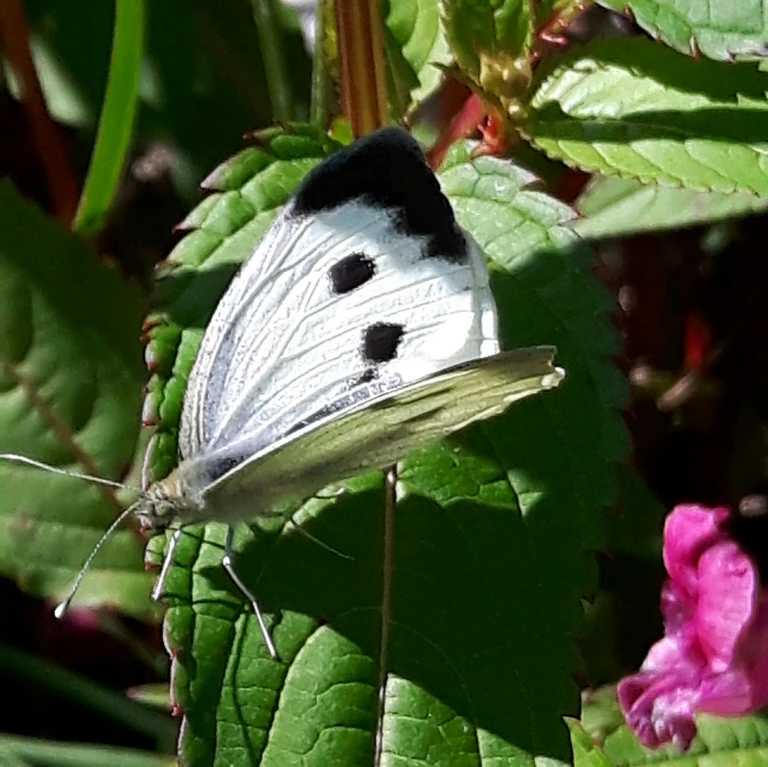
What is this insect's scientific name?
Pieris brassicae
